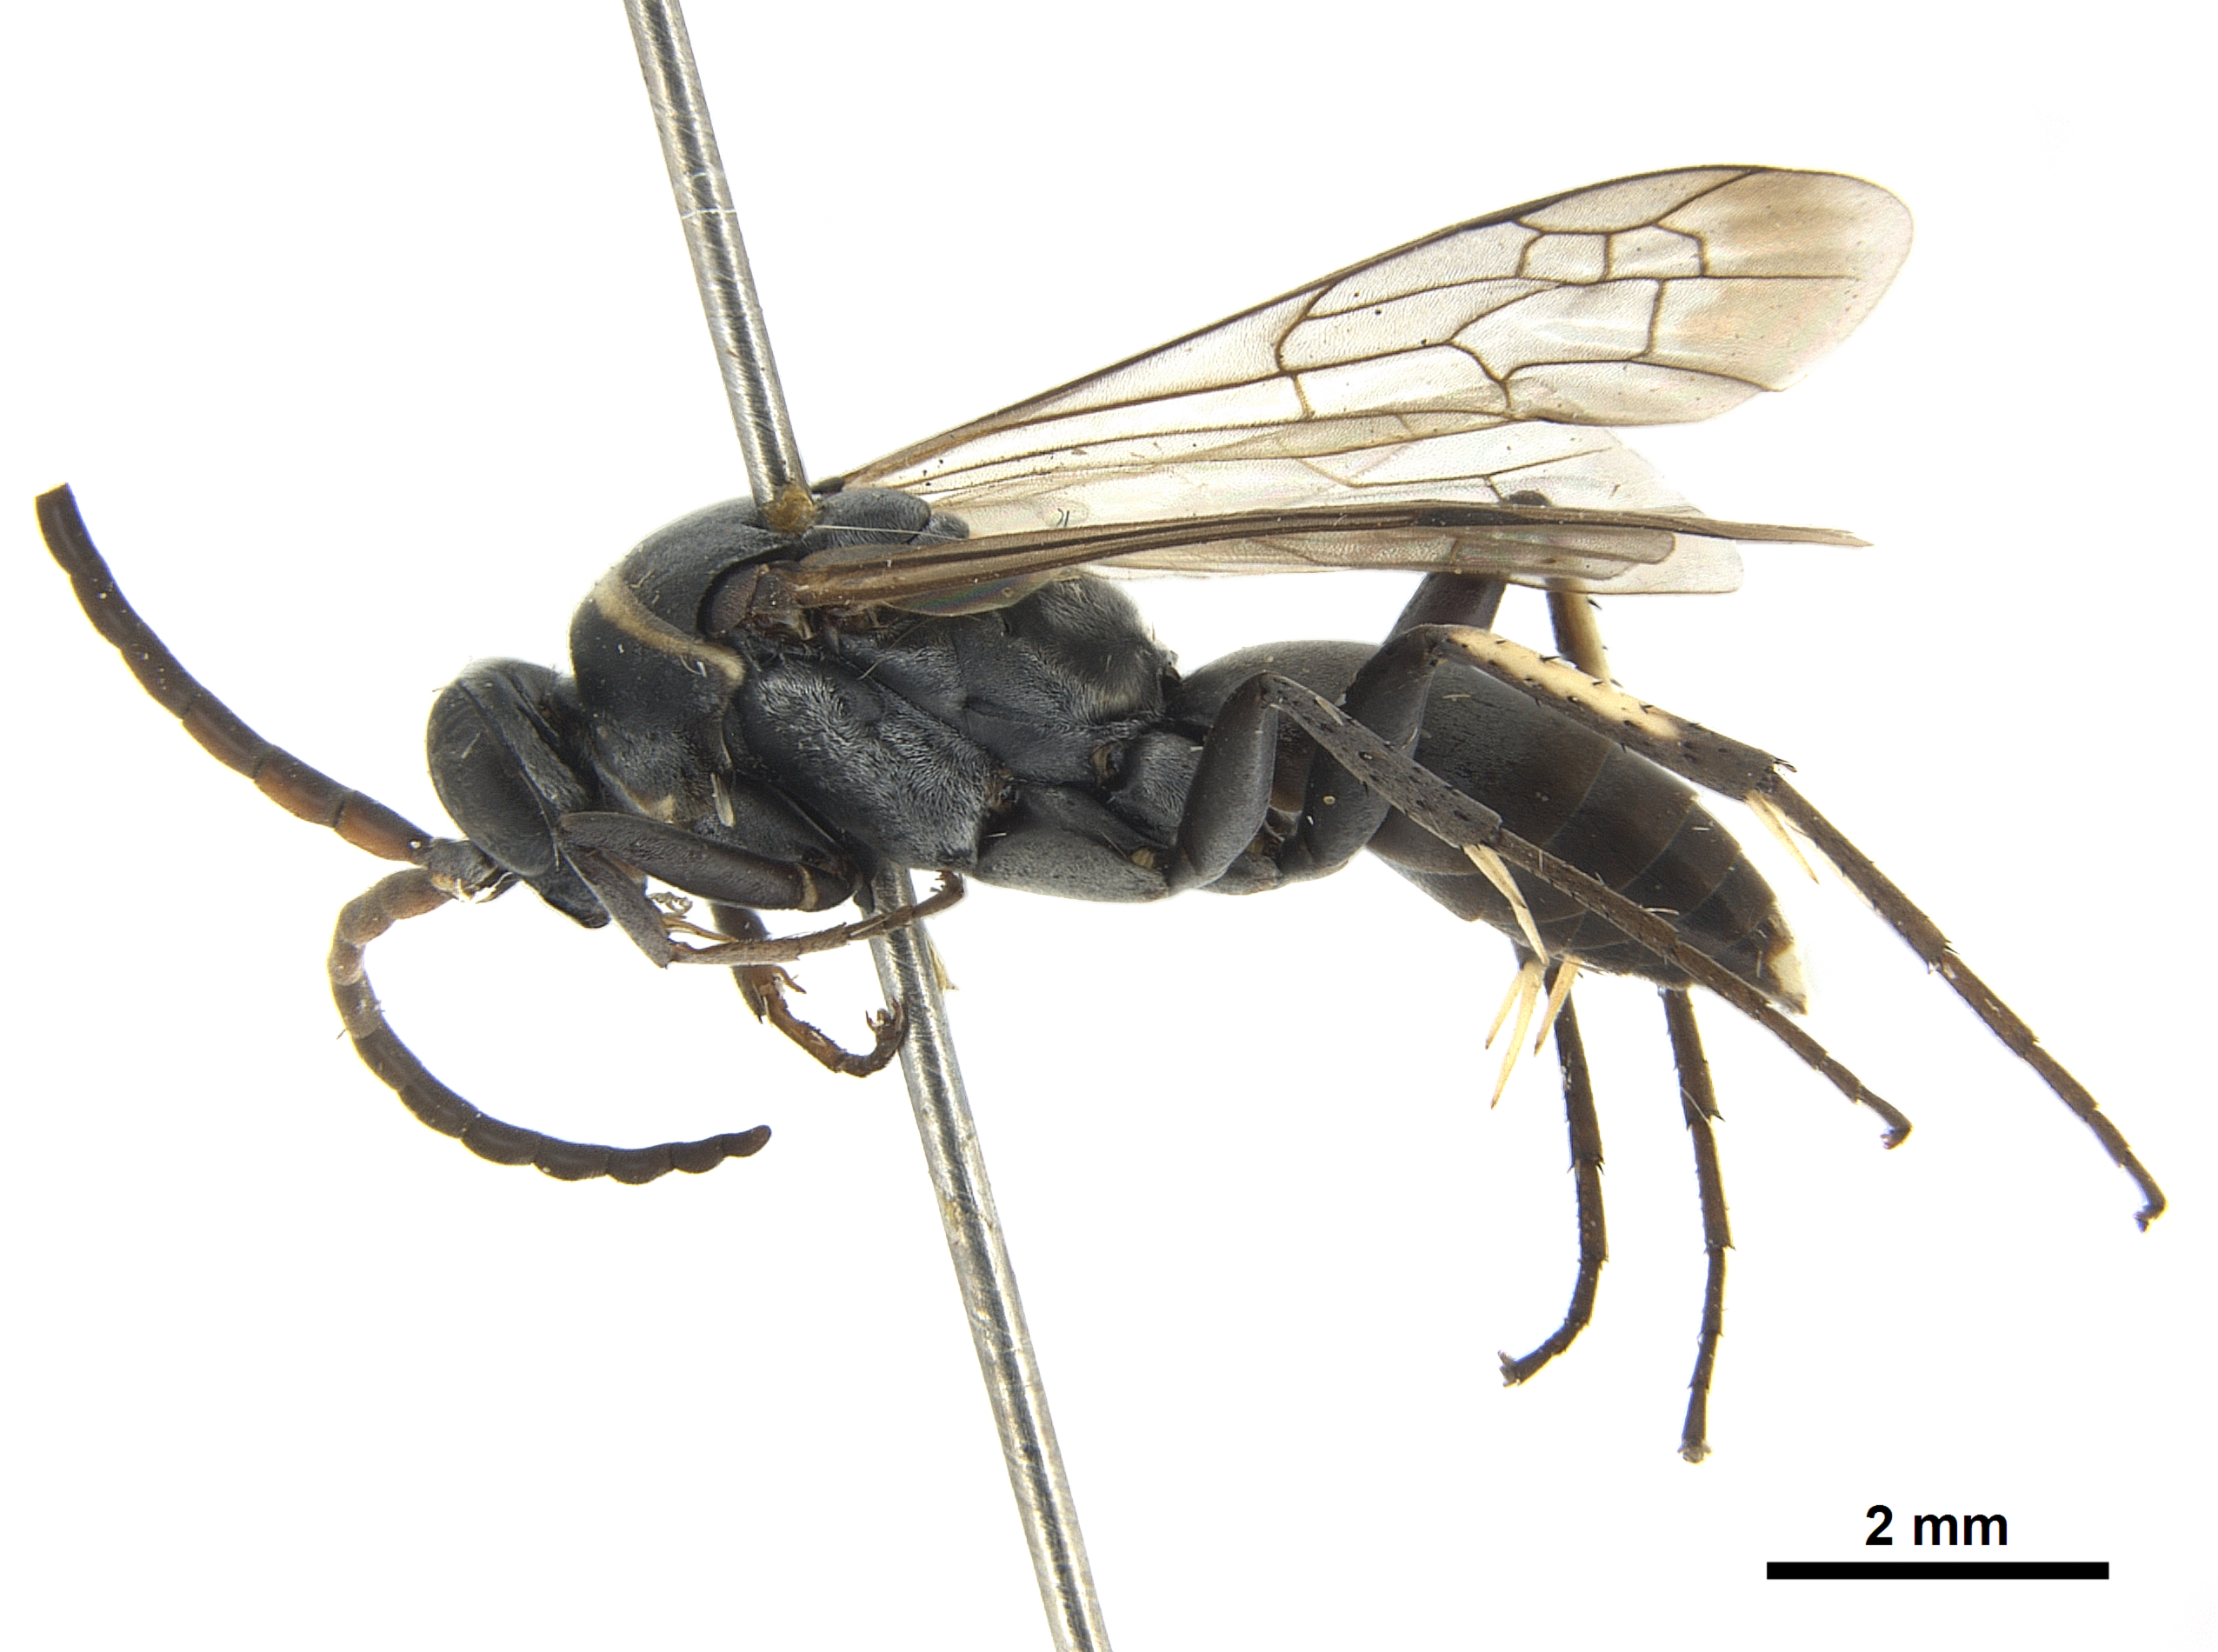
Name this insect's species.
Telostholus lucidulus (also Narochares lucidulus)
